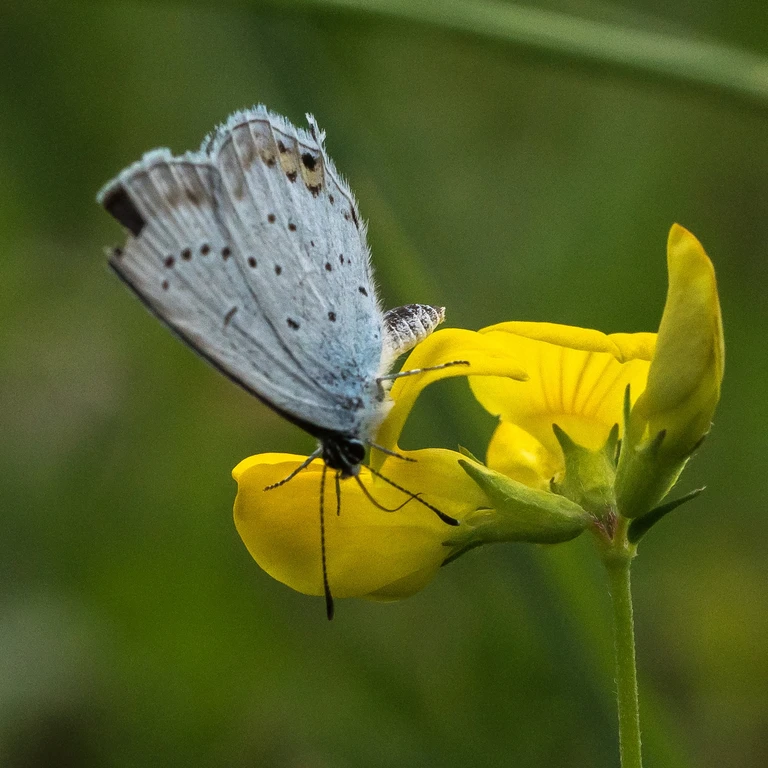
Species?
Cupido argiades (also Elkalyce argiades)
